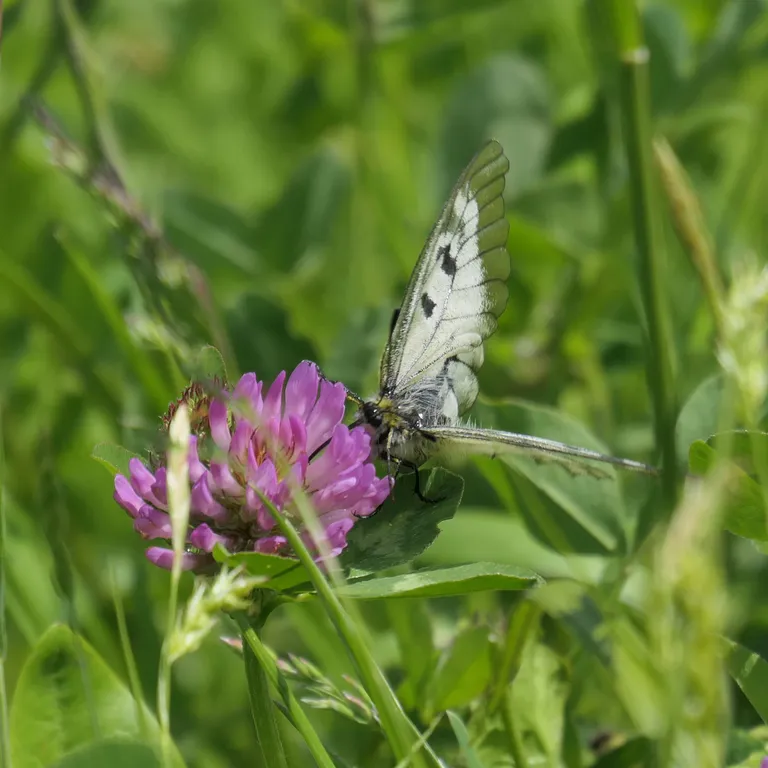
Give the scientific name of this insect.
Parnassius mnemosyne
